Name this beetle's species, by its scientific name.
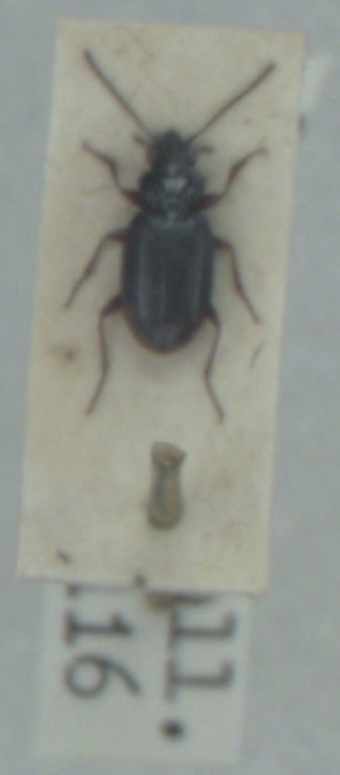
Bembidion lunulatum
